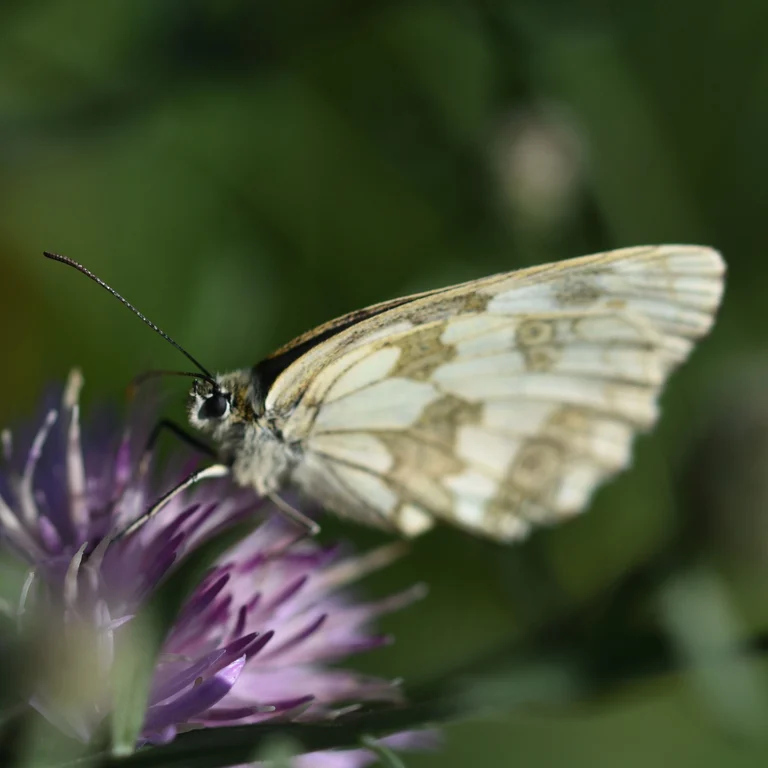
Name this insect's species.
Melanargia galathea
